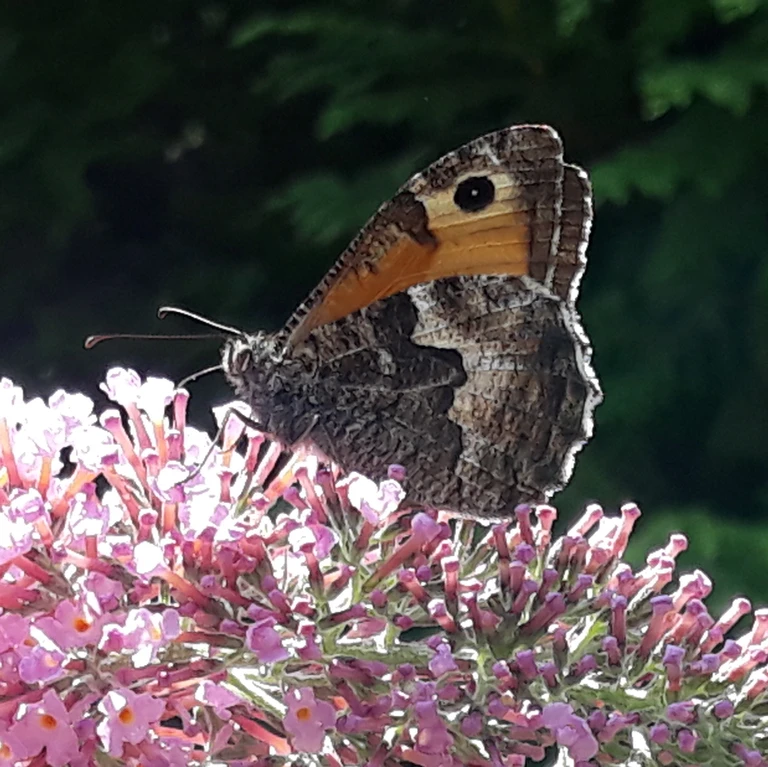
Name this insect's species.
Hipparchia semele
